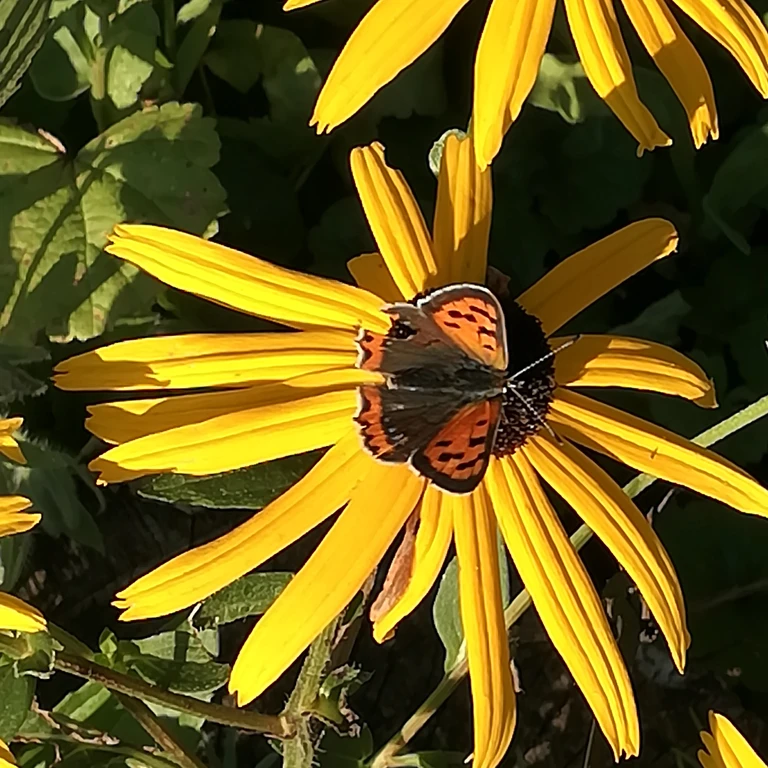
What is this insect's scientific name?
Lycaena phlaeas
